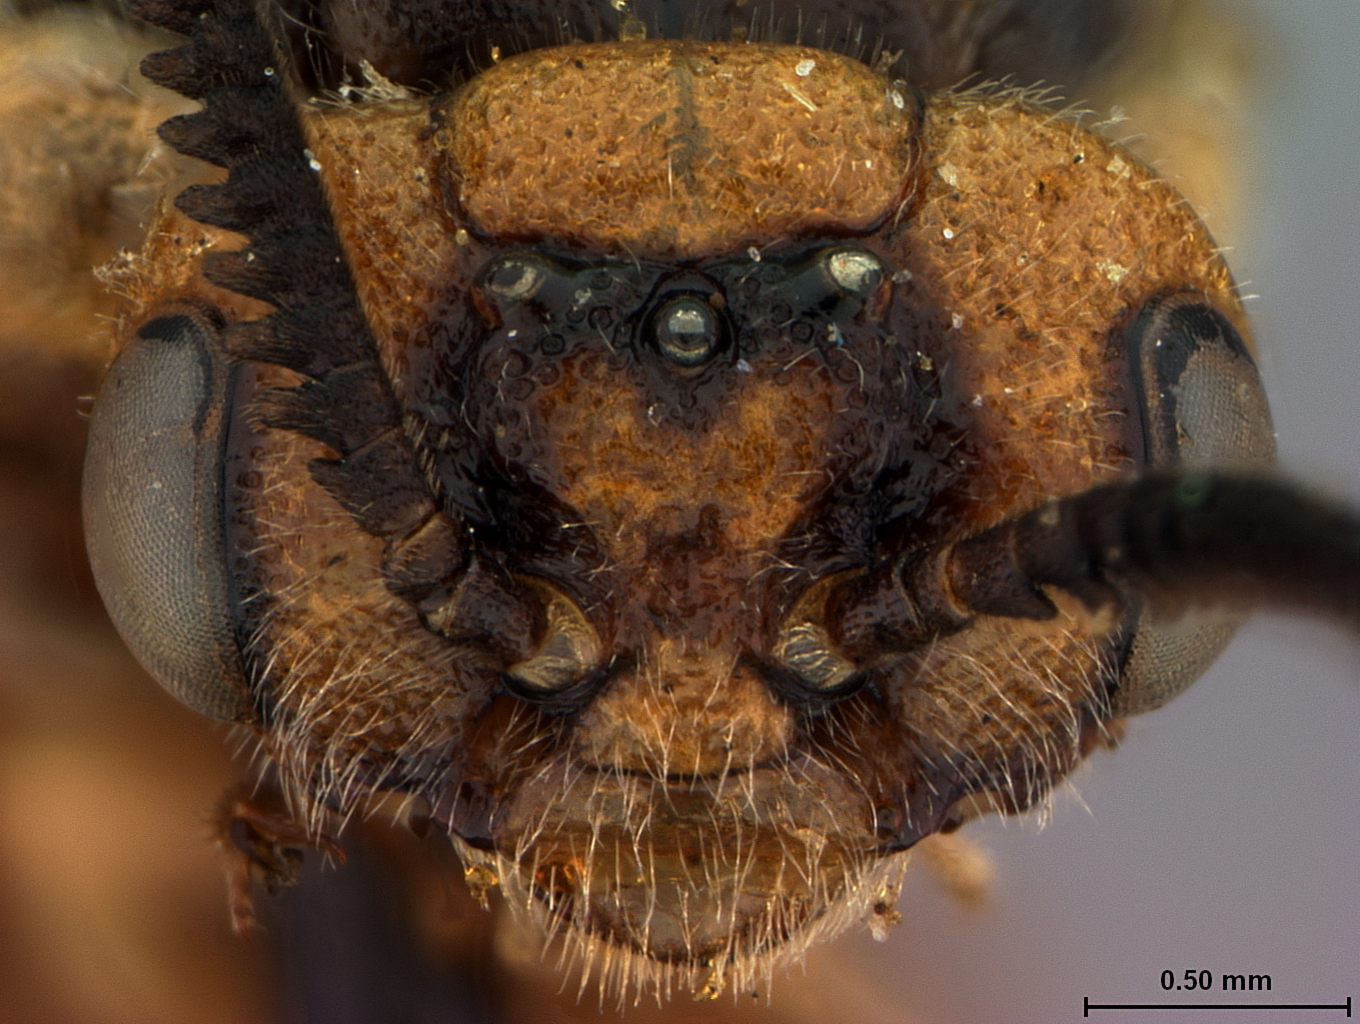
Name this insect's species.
Neodiprion eximina
